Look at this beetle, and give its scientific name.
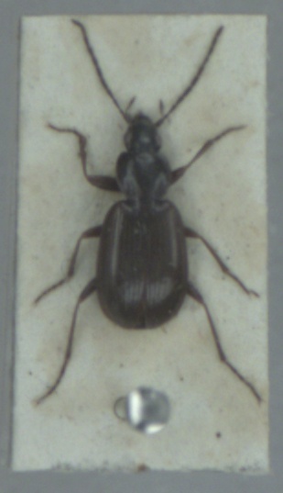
Agonum fuliginosum
